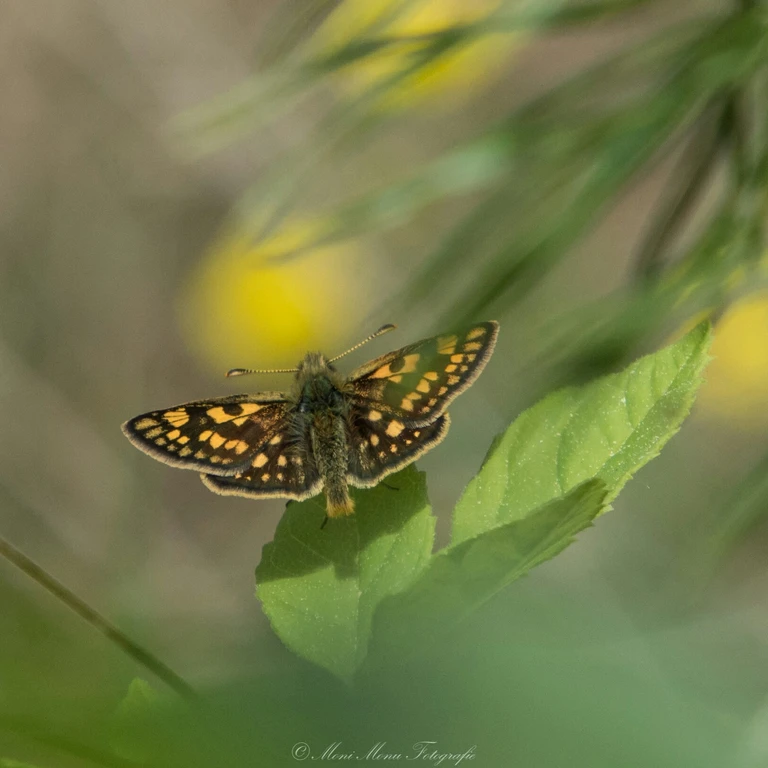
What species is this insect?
Carterocephalus palaemon
